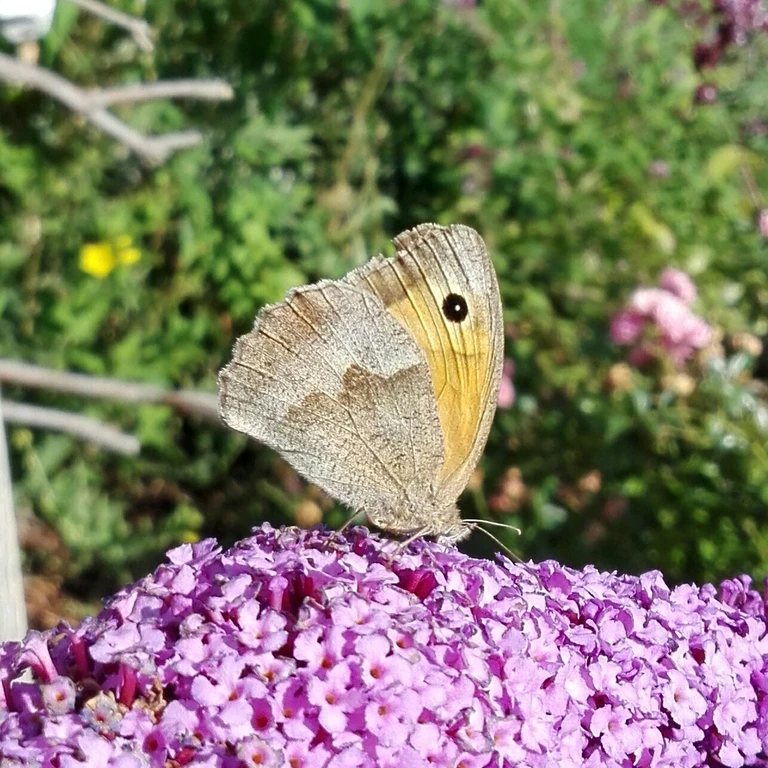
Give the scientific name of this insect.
Maniola jurtina
